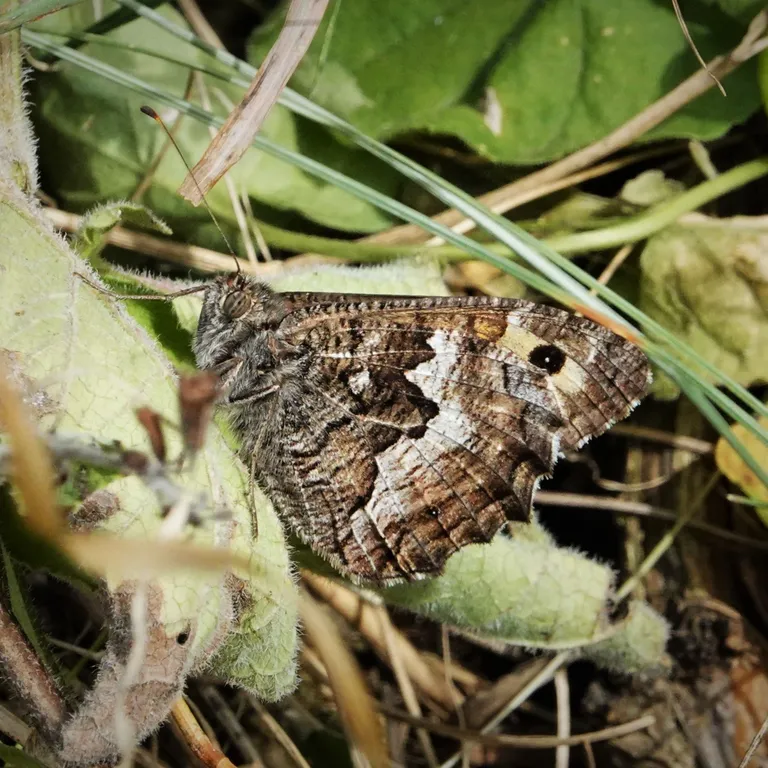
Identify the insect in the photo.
Hipparchia semele
